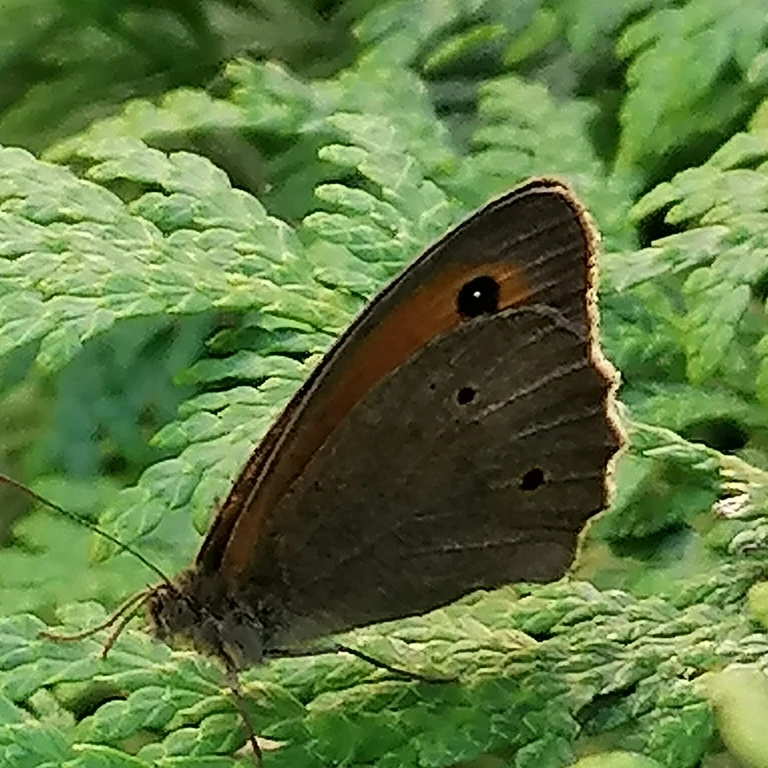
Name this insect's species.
Maniola jurtina
